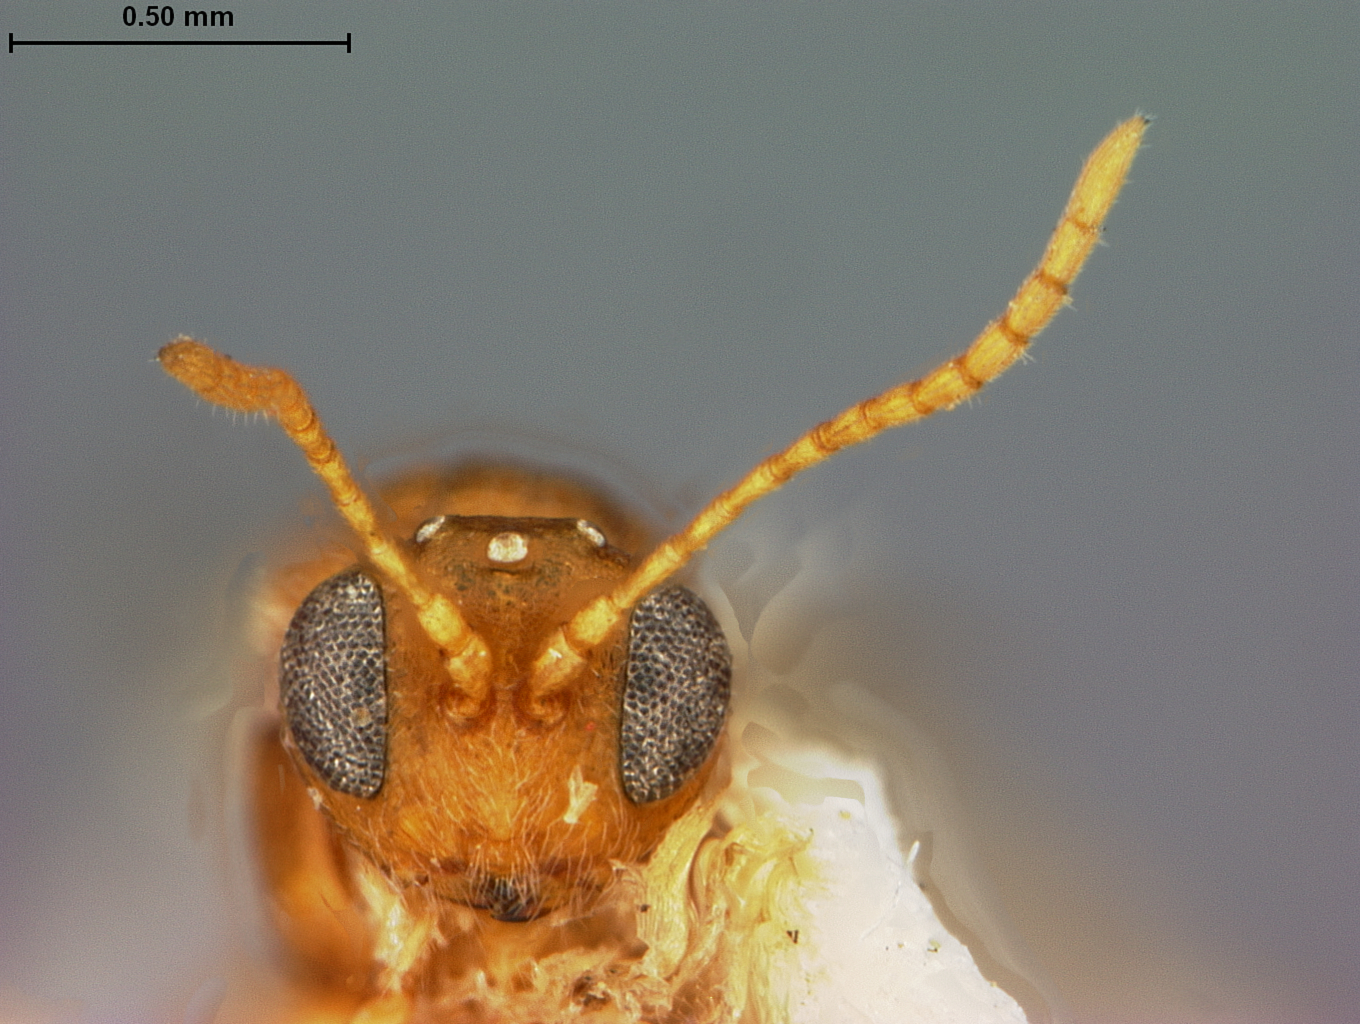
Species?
Andricus multicostatus
